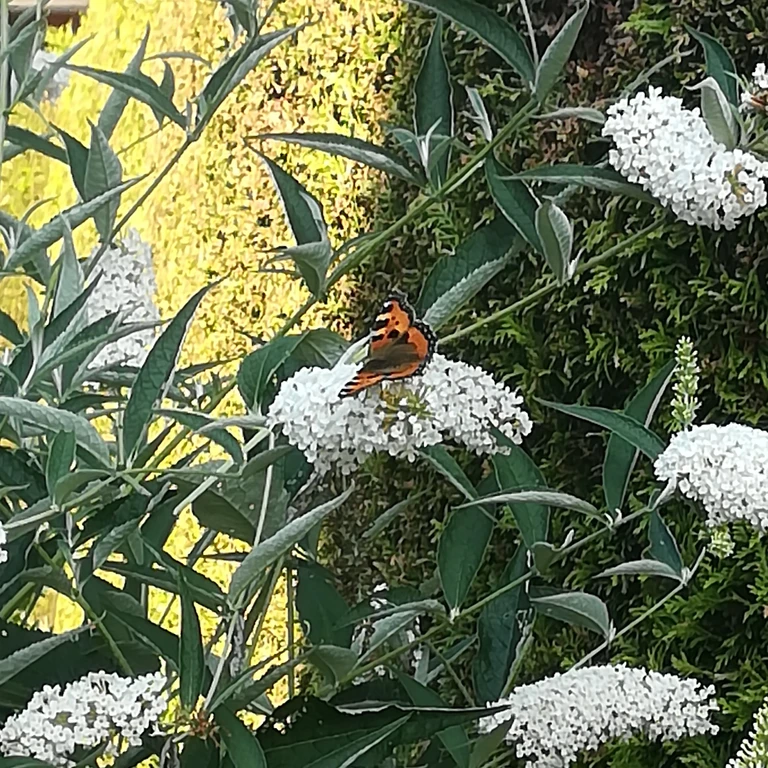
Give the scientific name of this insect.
Aglais urticae
